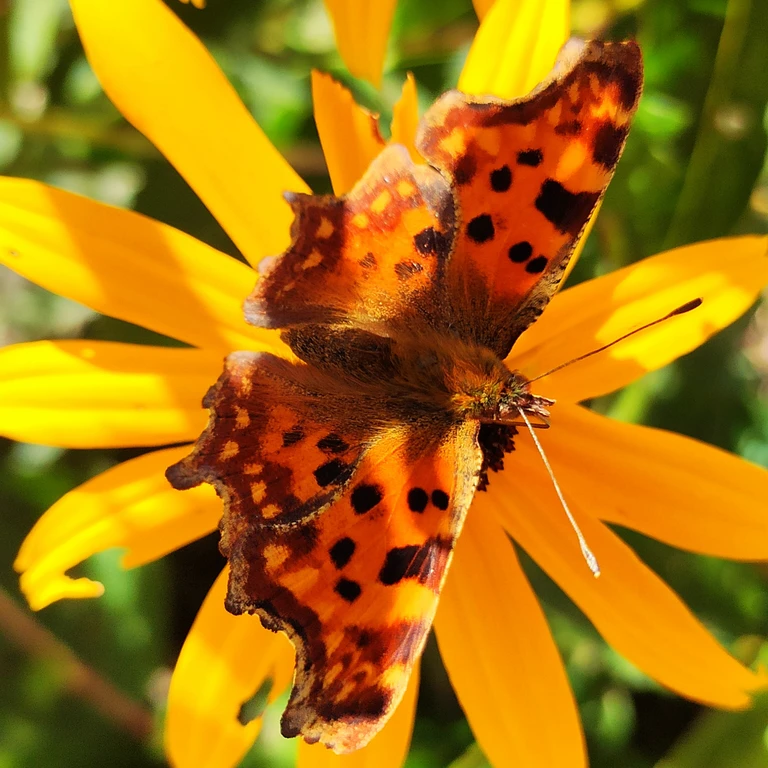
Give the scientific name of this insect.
Polygonia c-album
